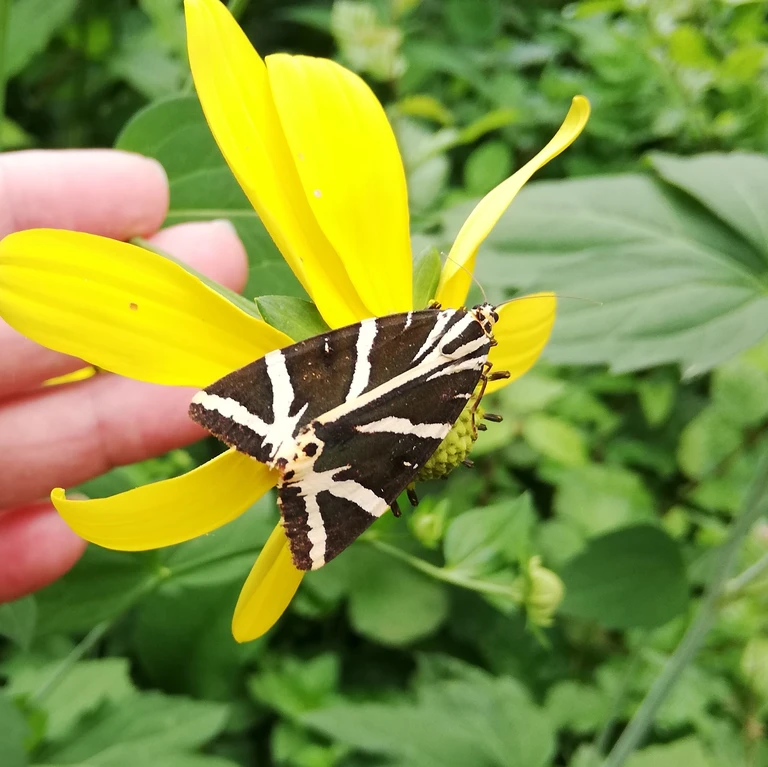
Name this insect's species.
Euplagia quadripunctaria
